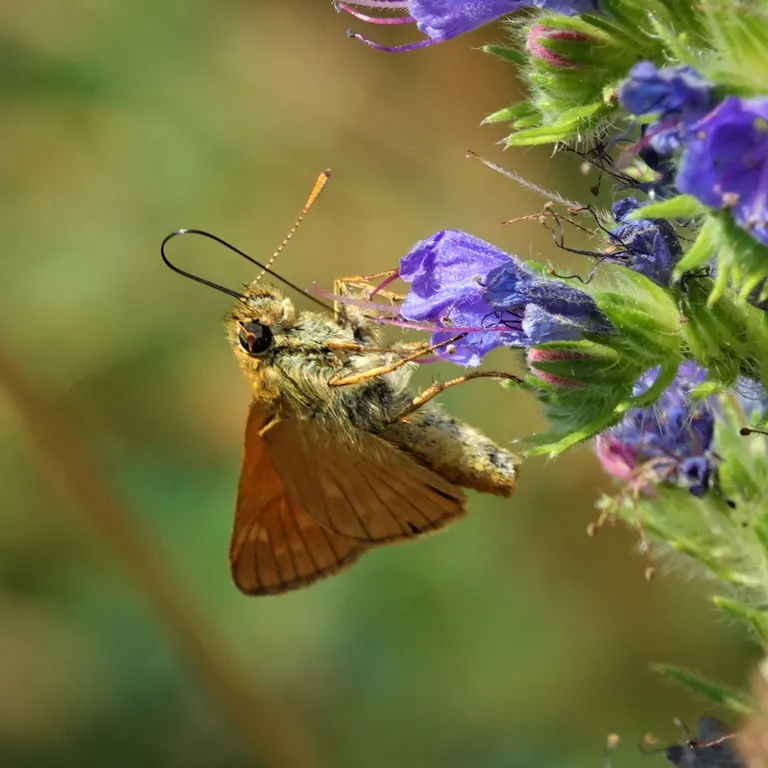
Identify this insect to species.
Ochlodes sylvanus (also Ochlodes venata)
